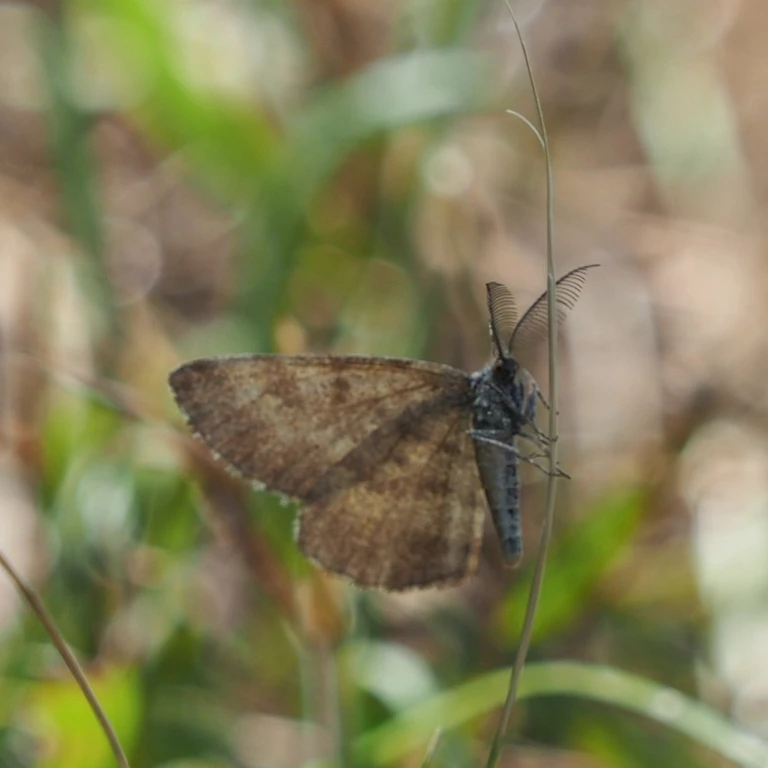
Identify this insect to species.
Ematurga atomaria
